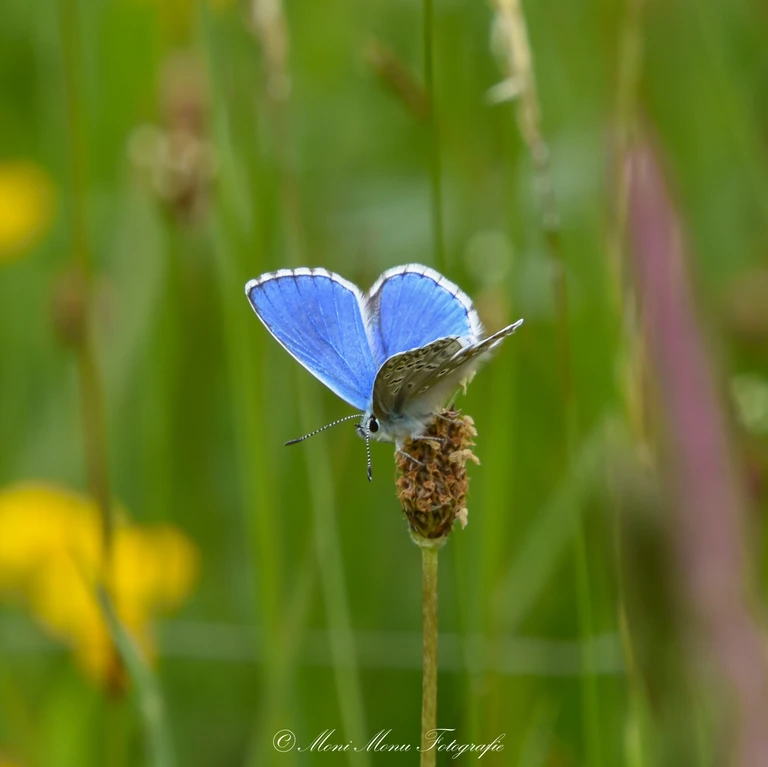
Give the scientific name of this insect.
Lysandra bellargus
